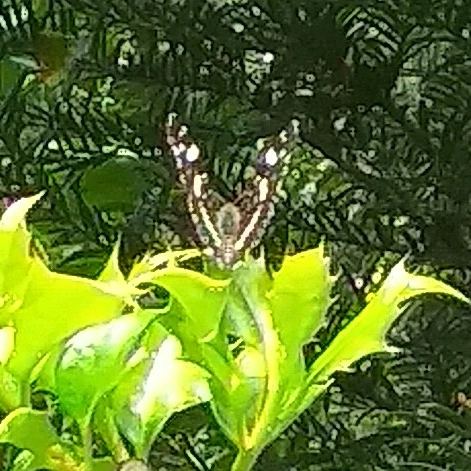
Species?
Araschnia levana
